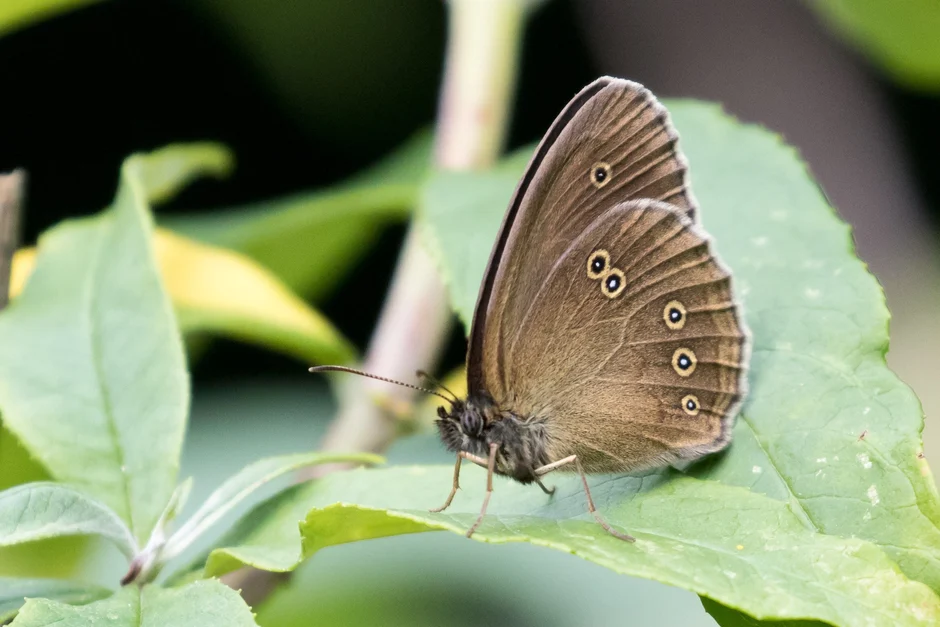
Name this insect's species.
Aphantopus hyperantus
